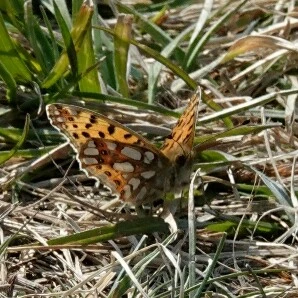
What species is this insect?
Issoria lathonia
